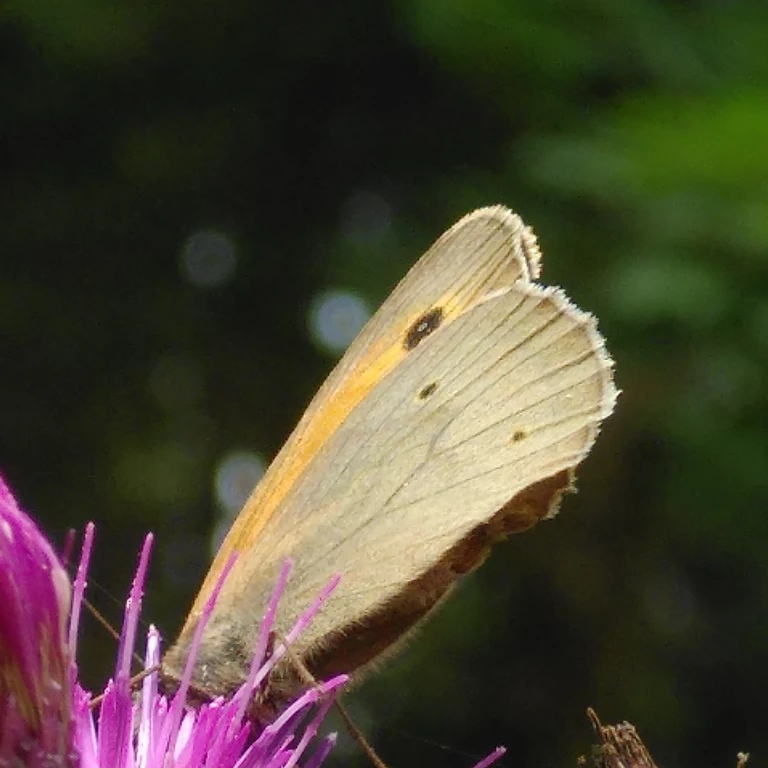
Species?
Maniola jurtina
